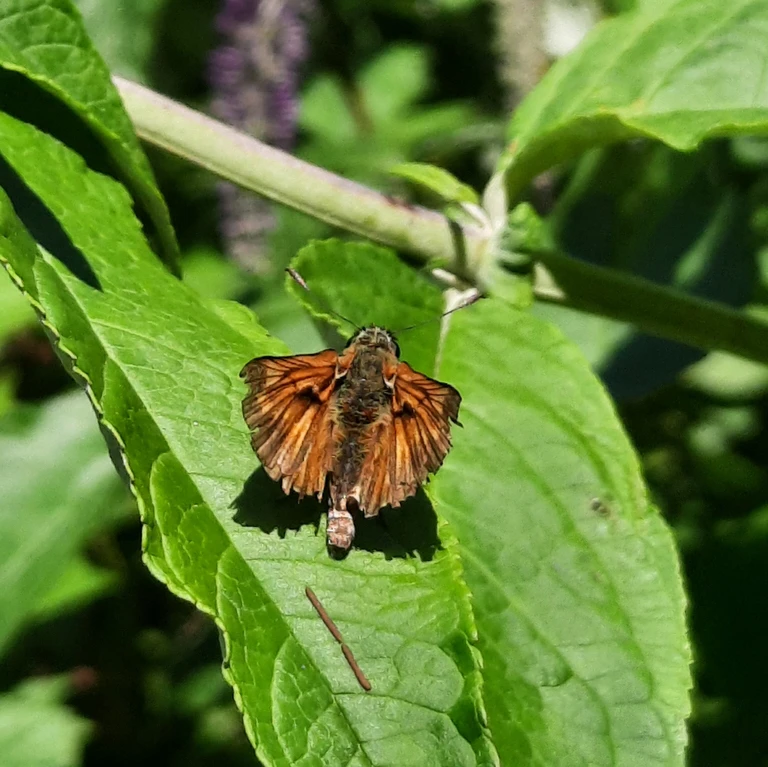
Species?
Ochlodes sylvanus (also Ochlodes venata)
